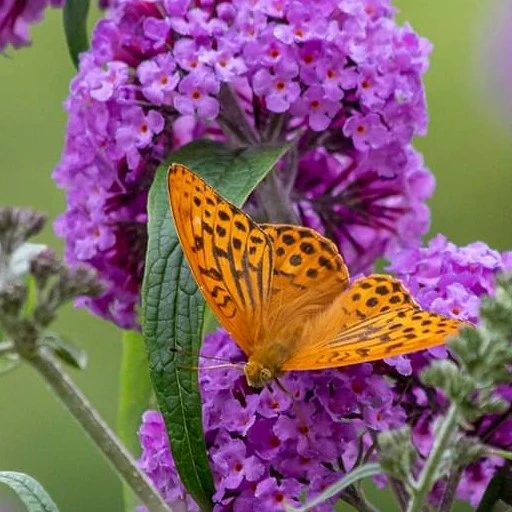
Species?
Argynnis paphia
